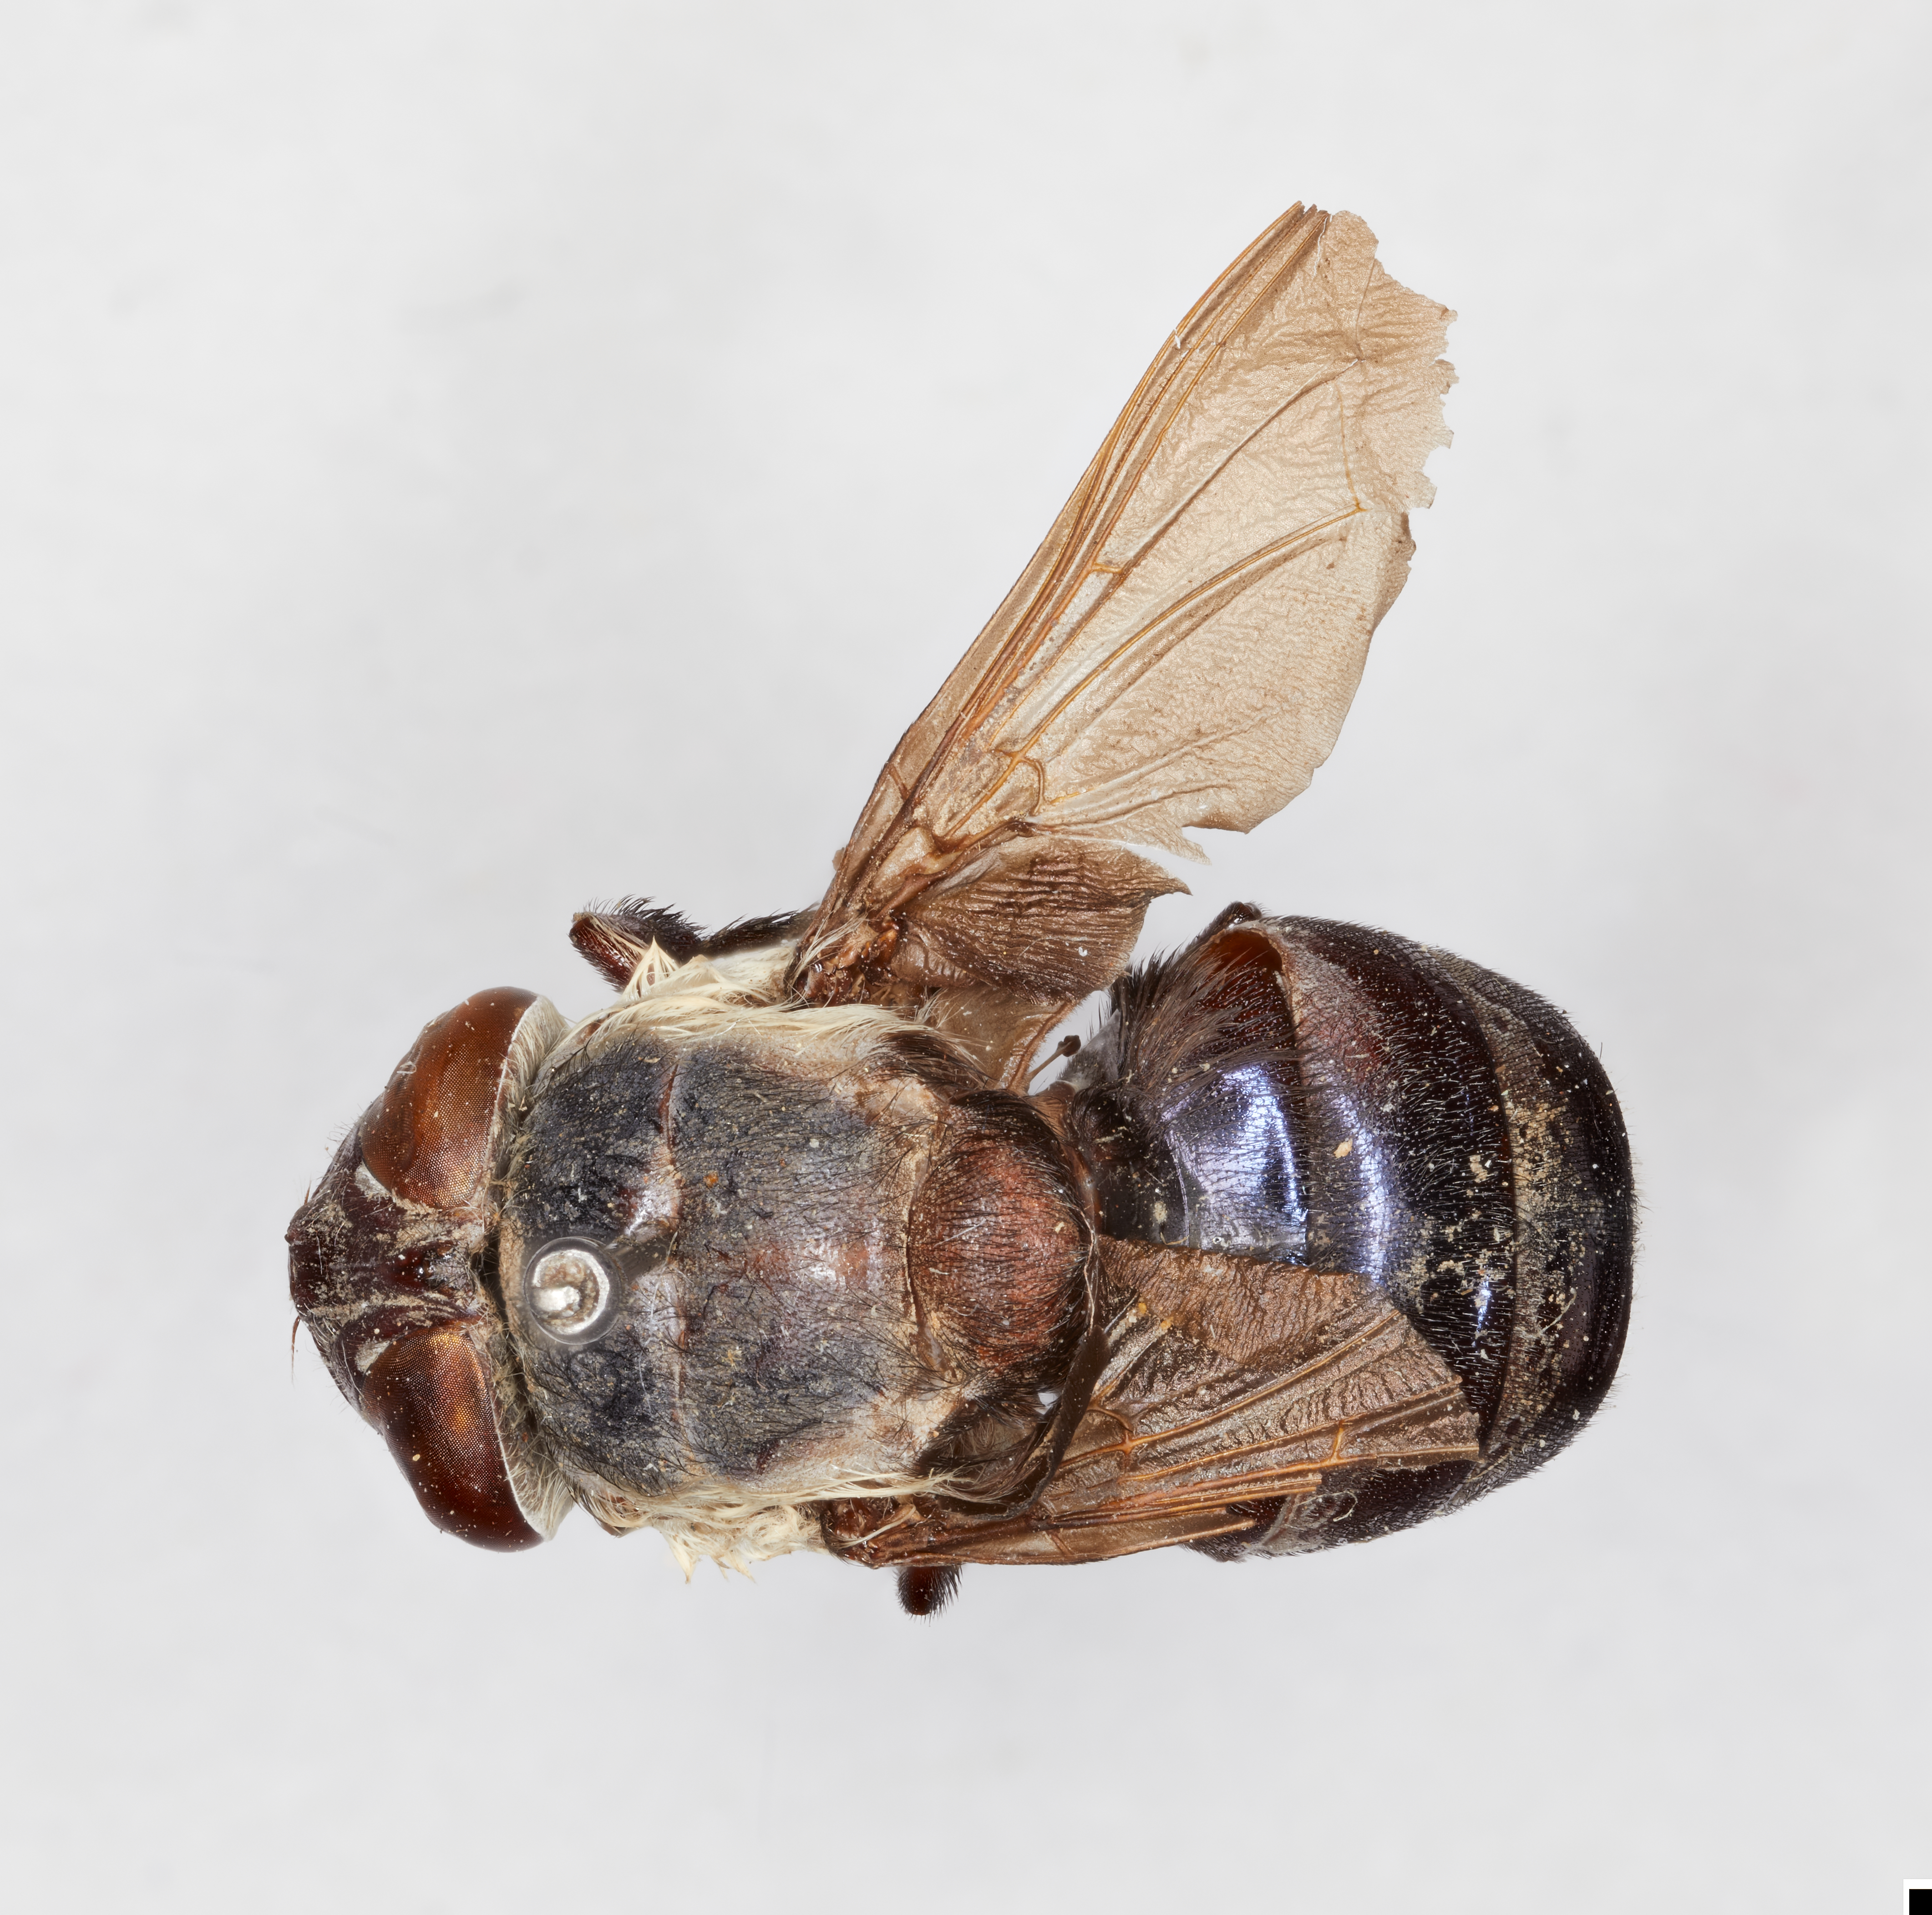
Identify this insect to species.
Cuterebra peromysci
